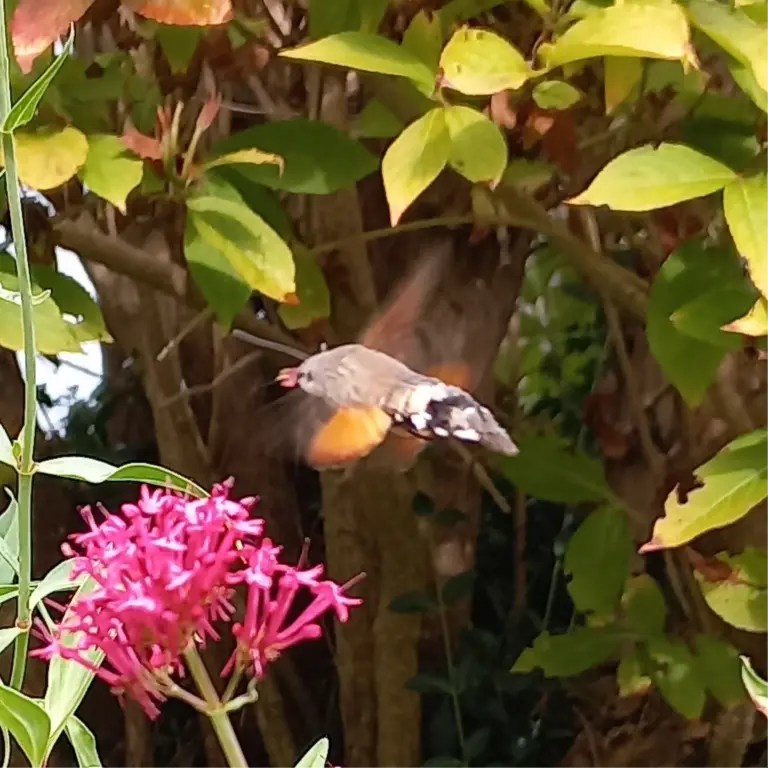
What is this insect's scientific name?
Macroglossum stellatarum
